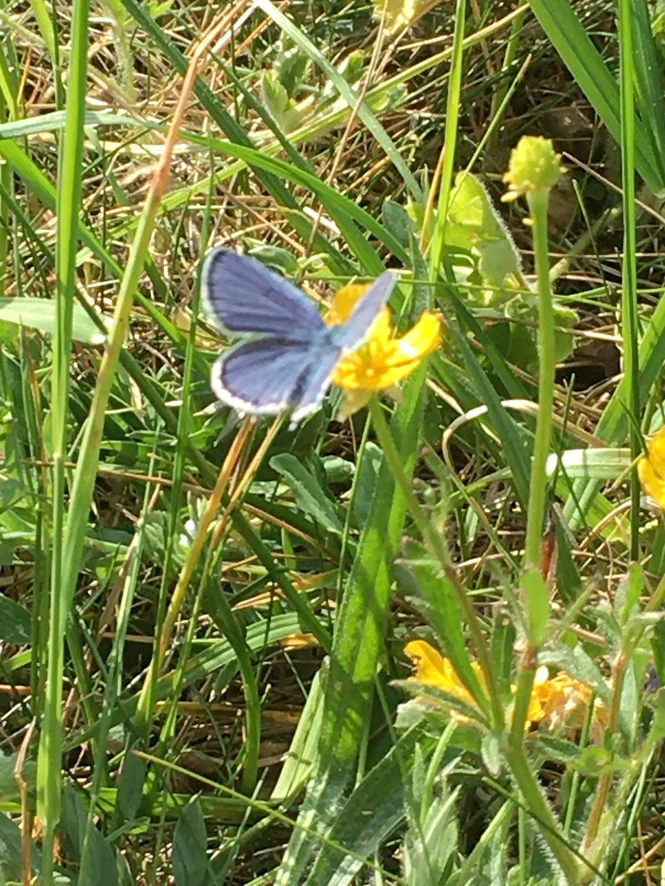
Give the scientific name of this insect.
Cupido argiades (also Elkalyce argiades)
